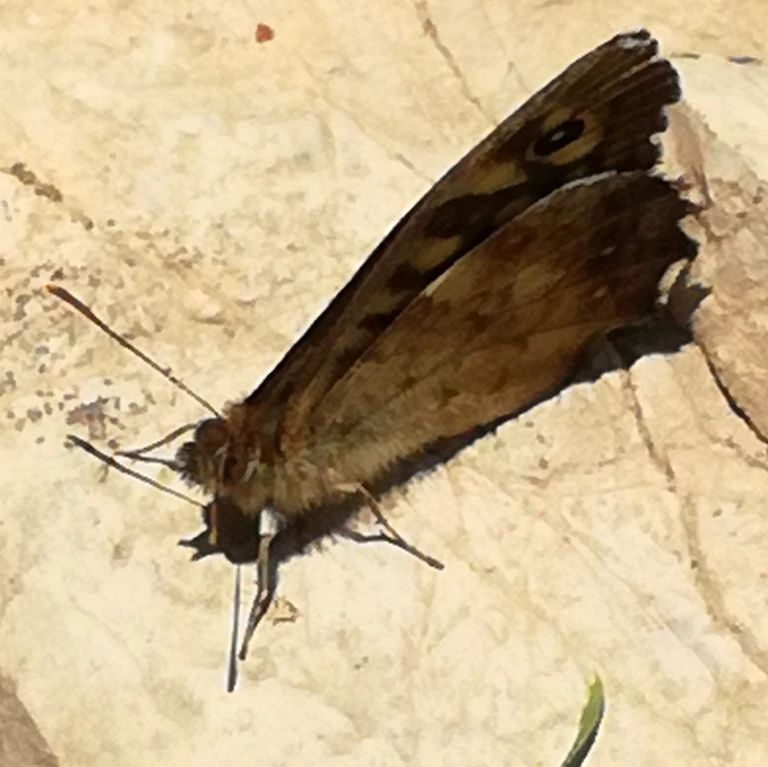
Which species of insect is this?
Pararge aegeria
